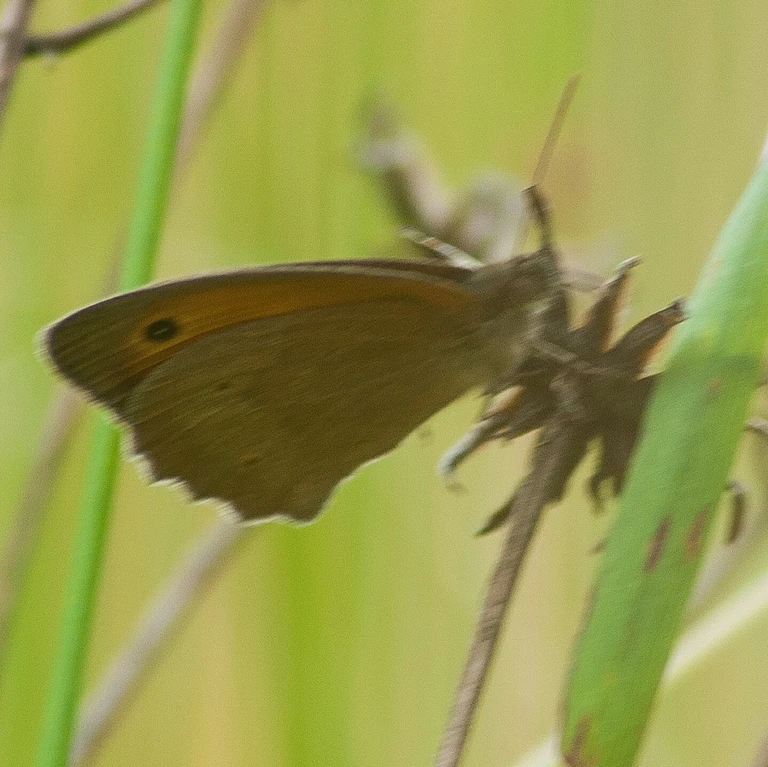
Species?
Maniola jurtina
